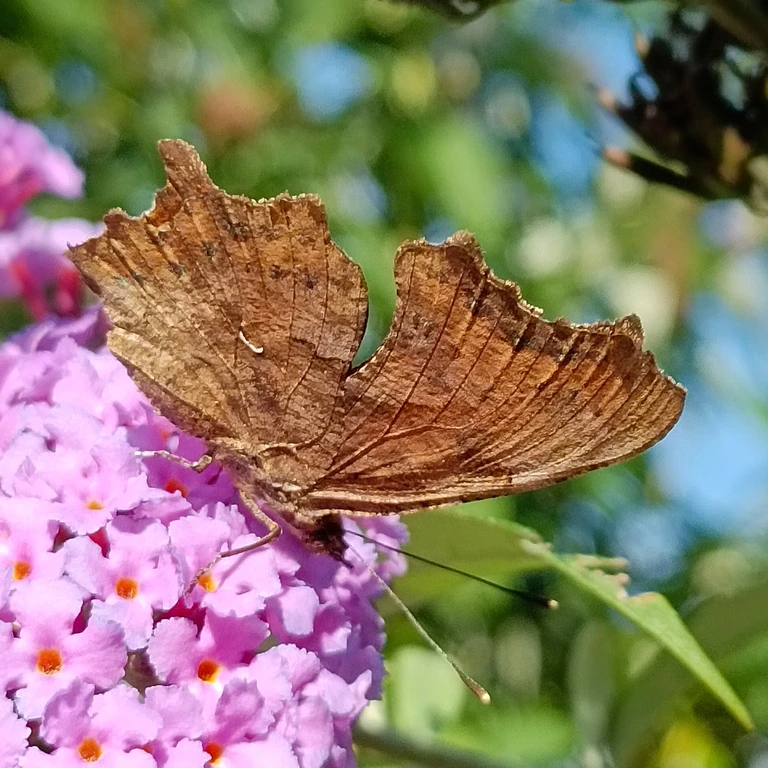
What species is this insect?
Polygonia c-album
